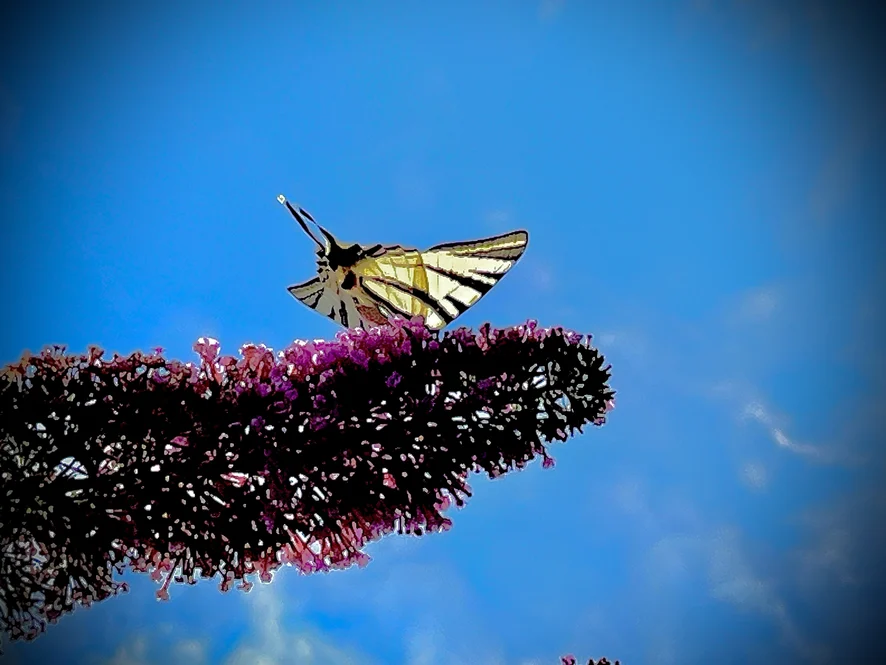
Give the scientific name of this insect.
Iphiclides podalirius
